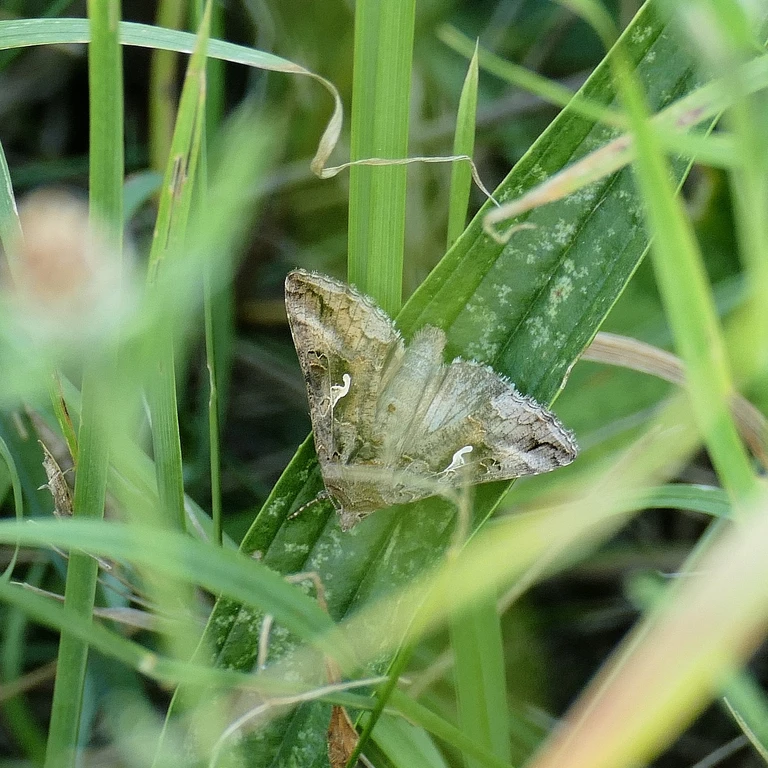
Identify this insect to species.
Autographa gamma
